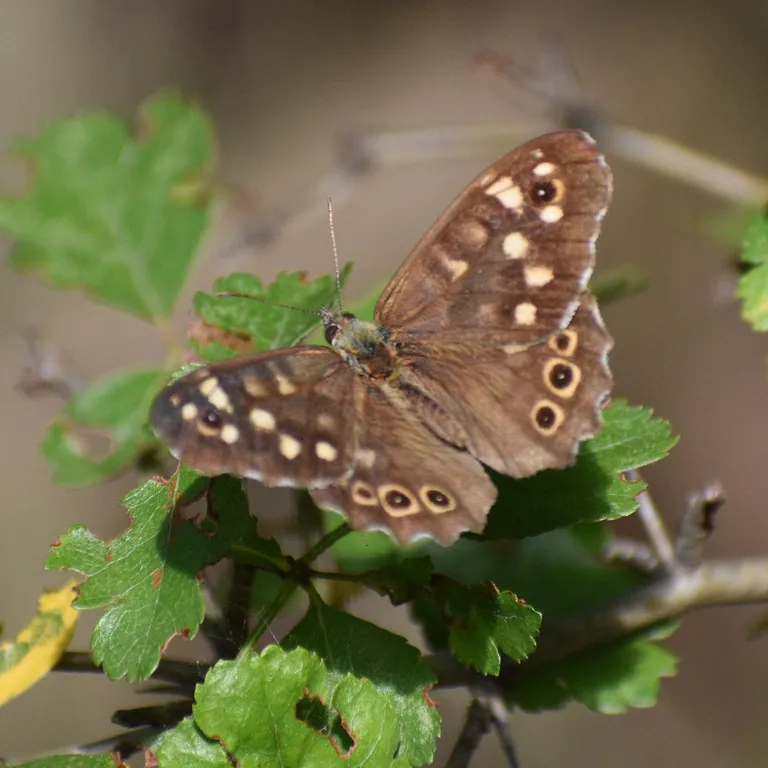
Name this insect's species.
Pararge aegeria
